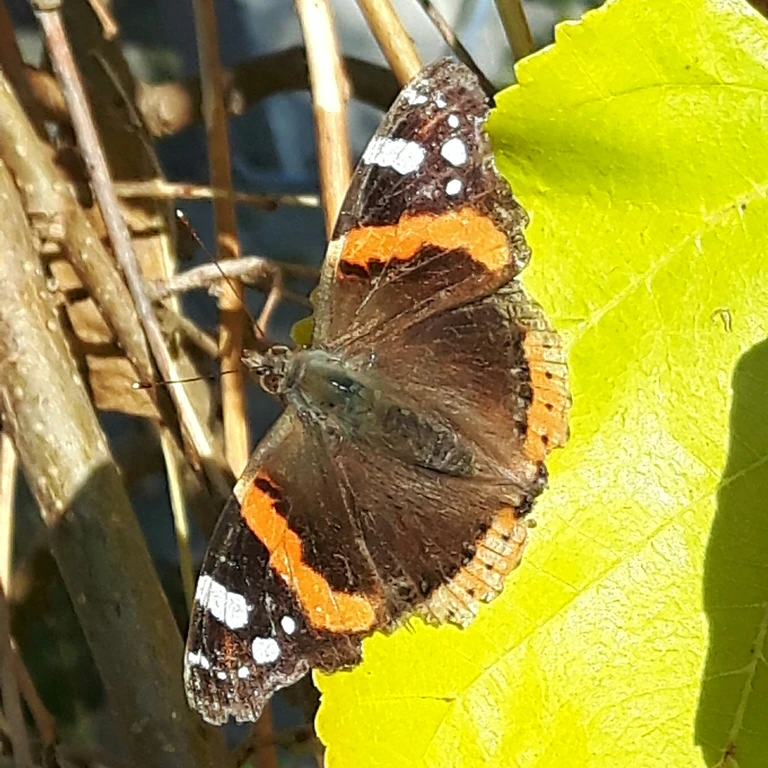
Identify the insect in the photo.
Vanessa atalanta
